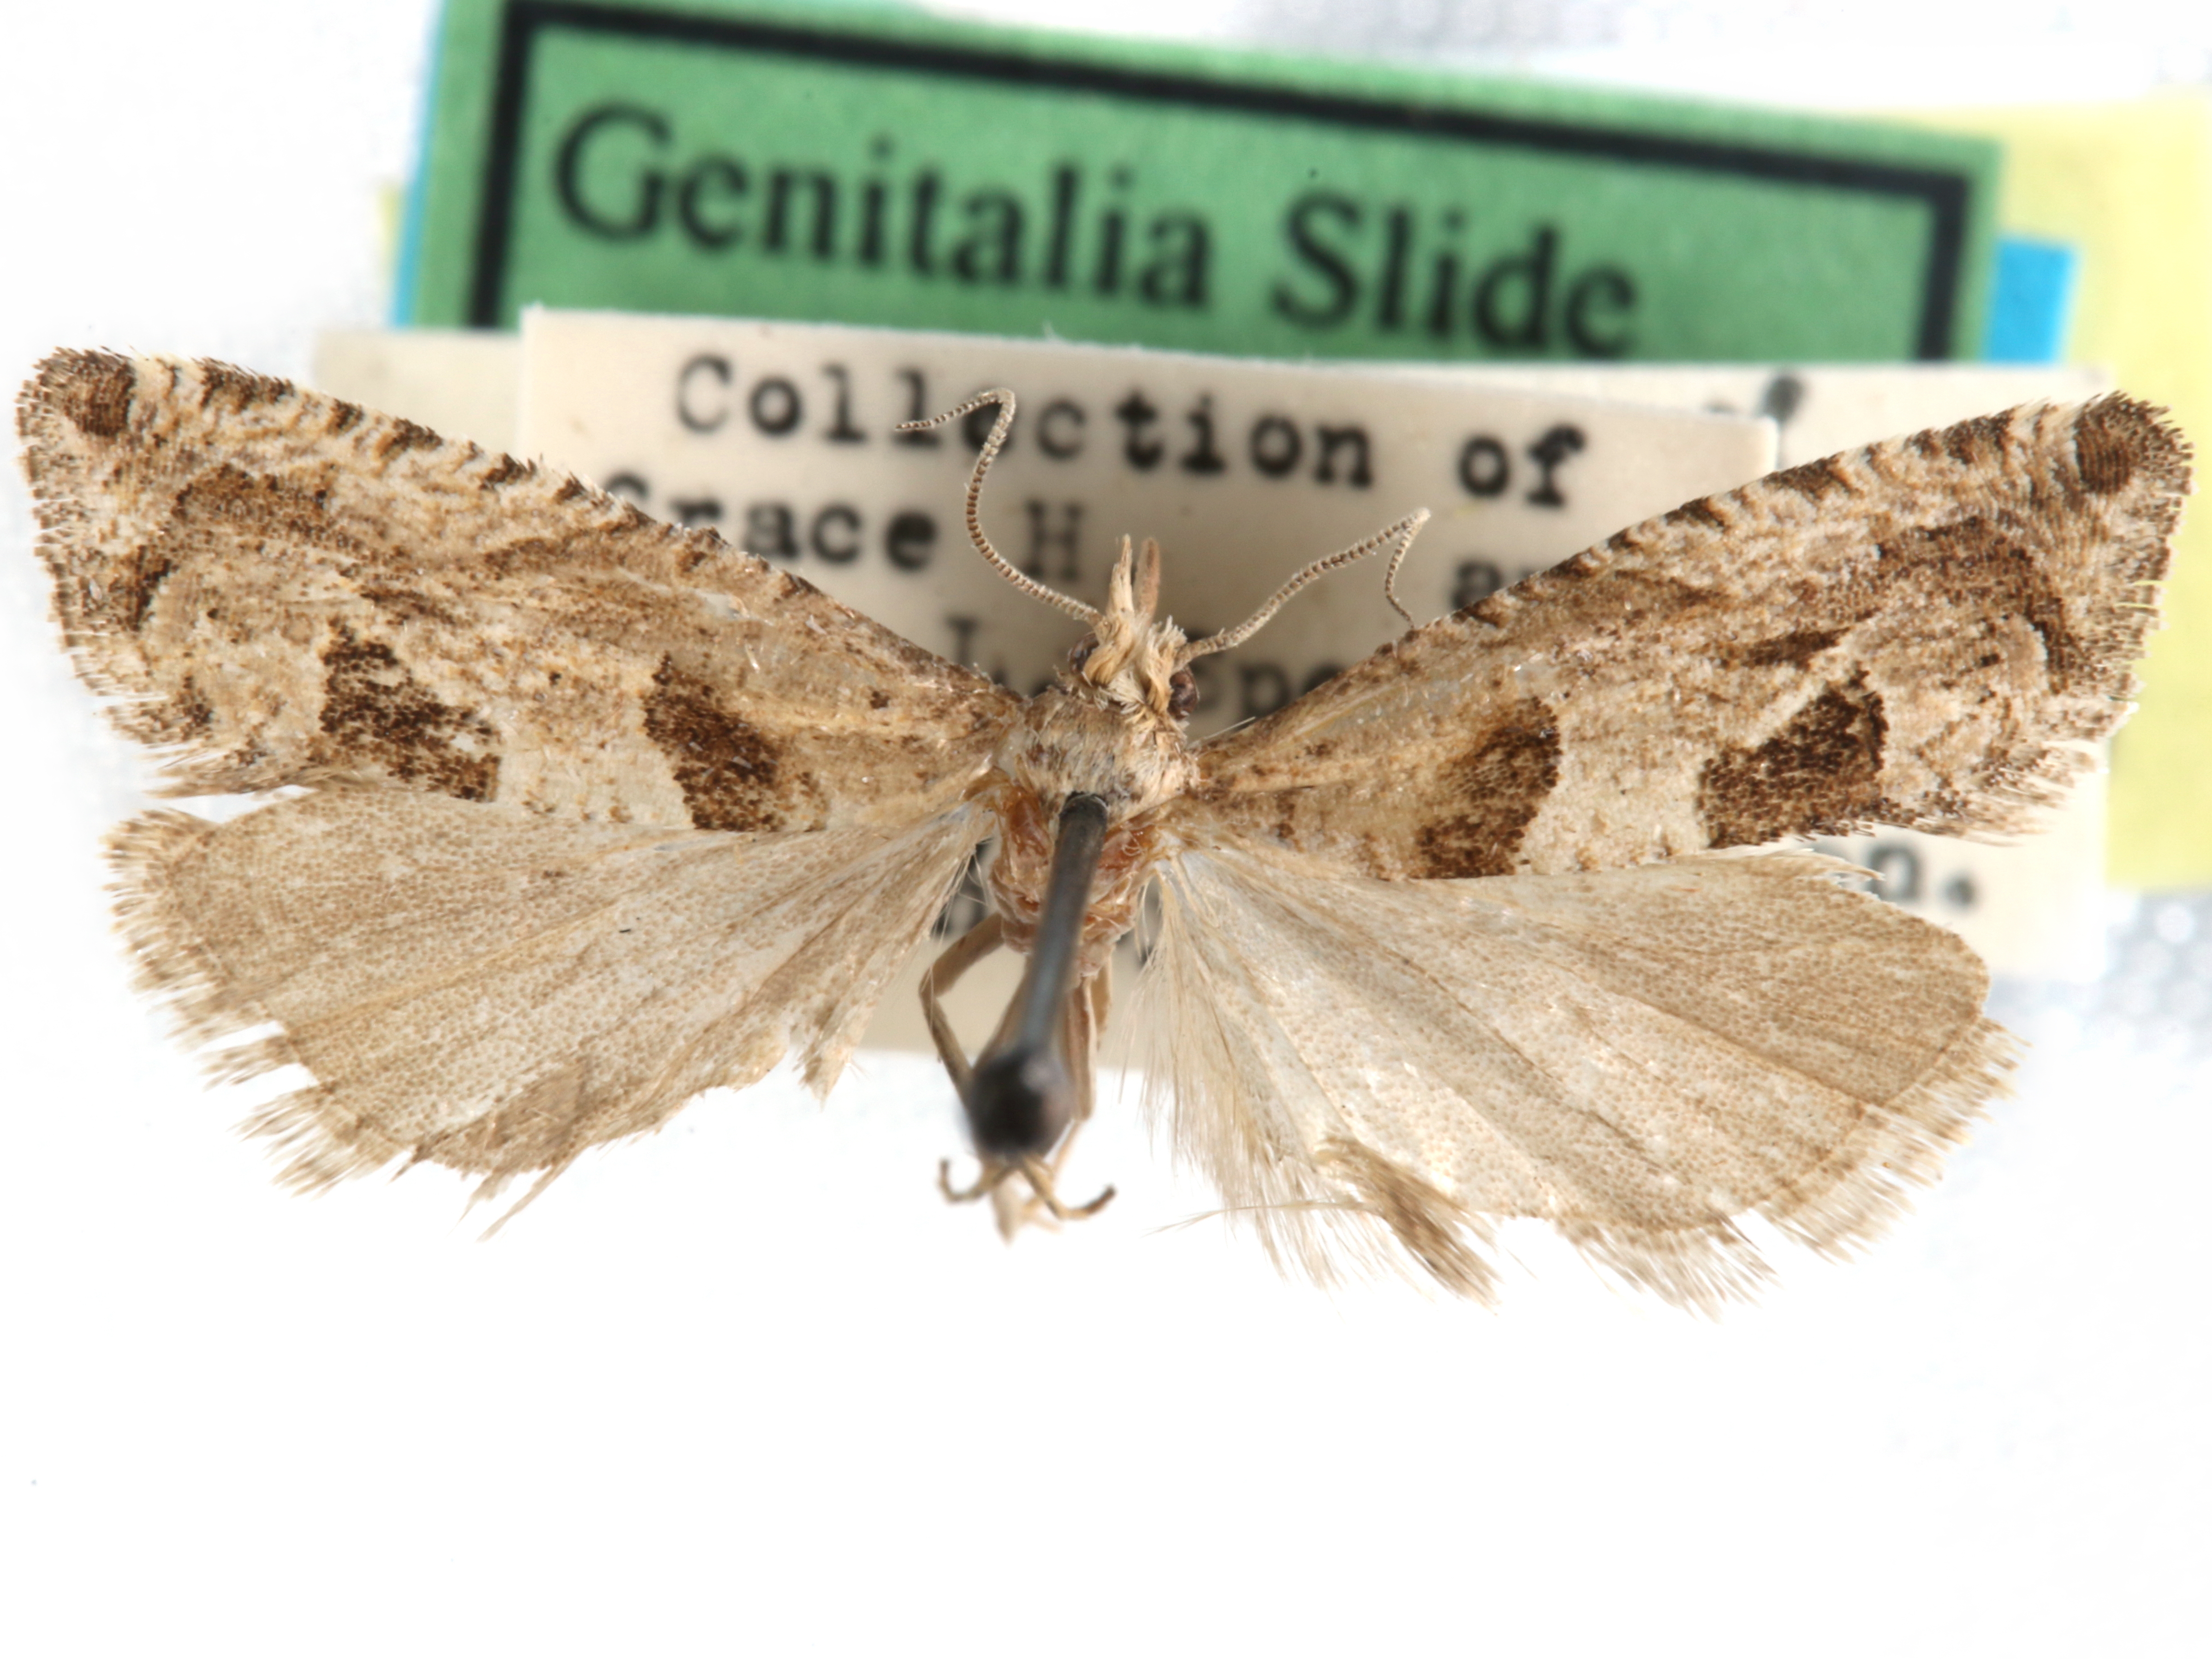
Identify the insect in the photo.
Pelochrista sepiana
